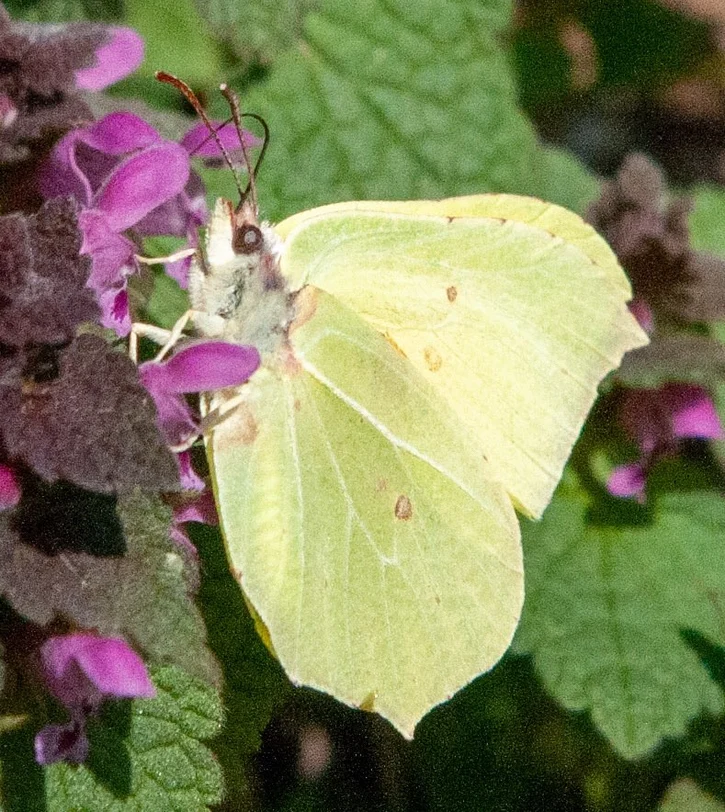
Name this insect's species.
Gonepteryx rhamni
